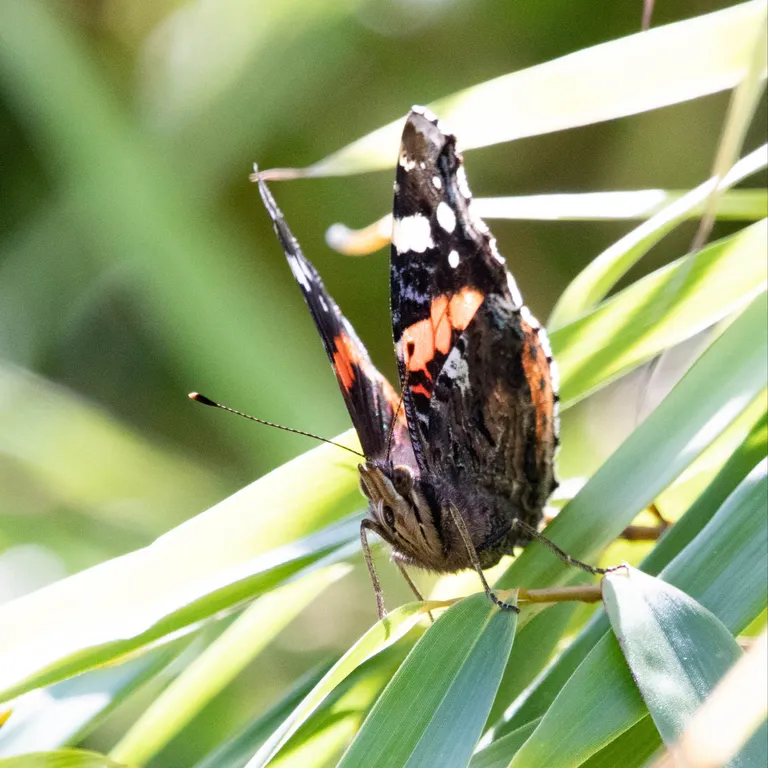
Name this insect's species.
Vanessa atalanta
